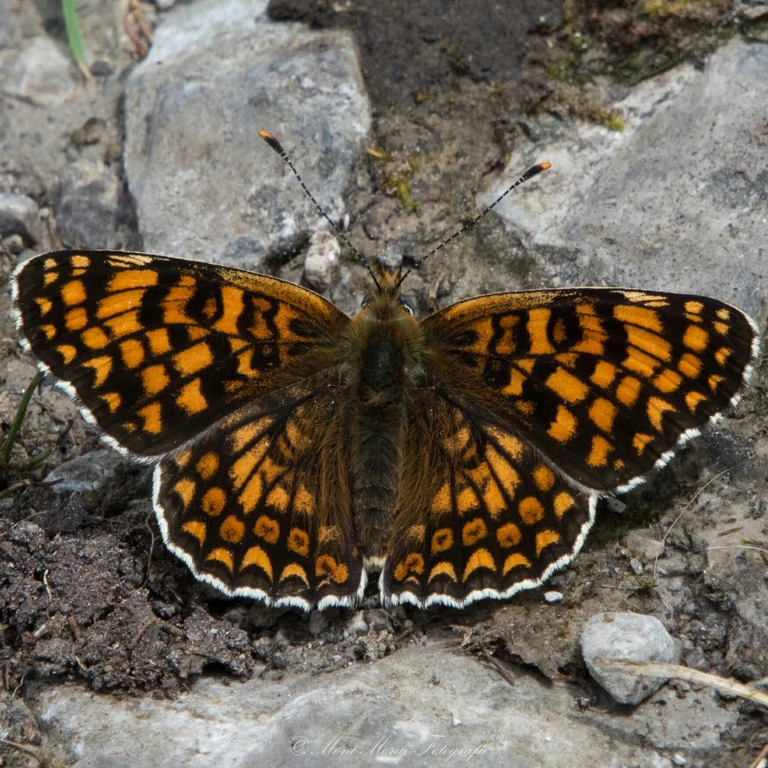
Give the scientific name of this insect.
Melitaea phoebe
